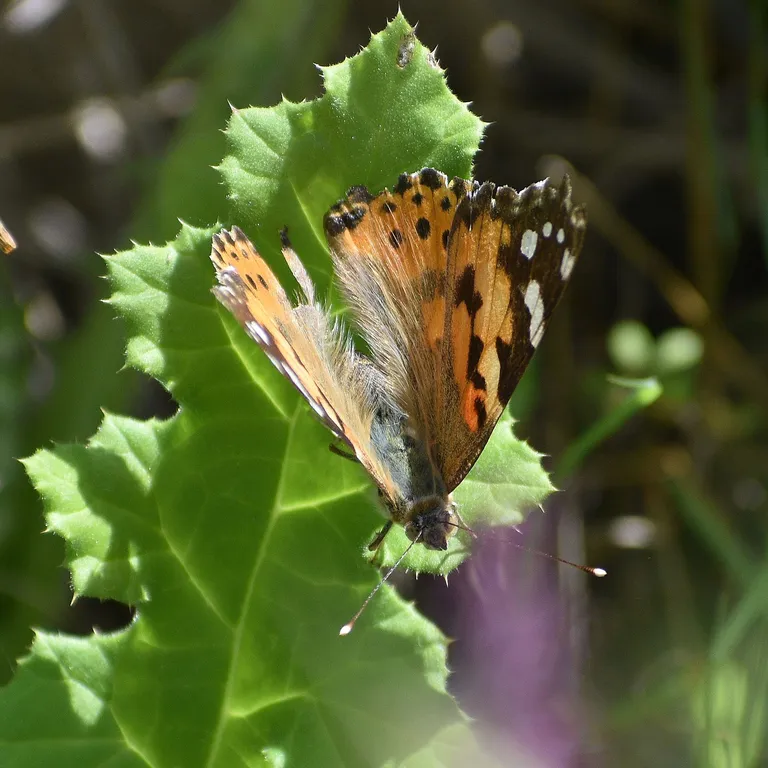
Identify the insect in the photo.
Vanessa cardui
